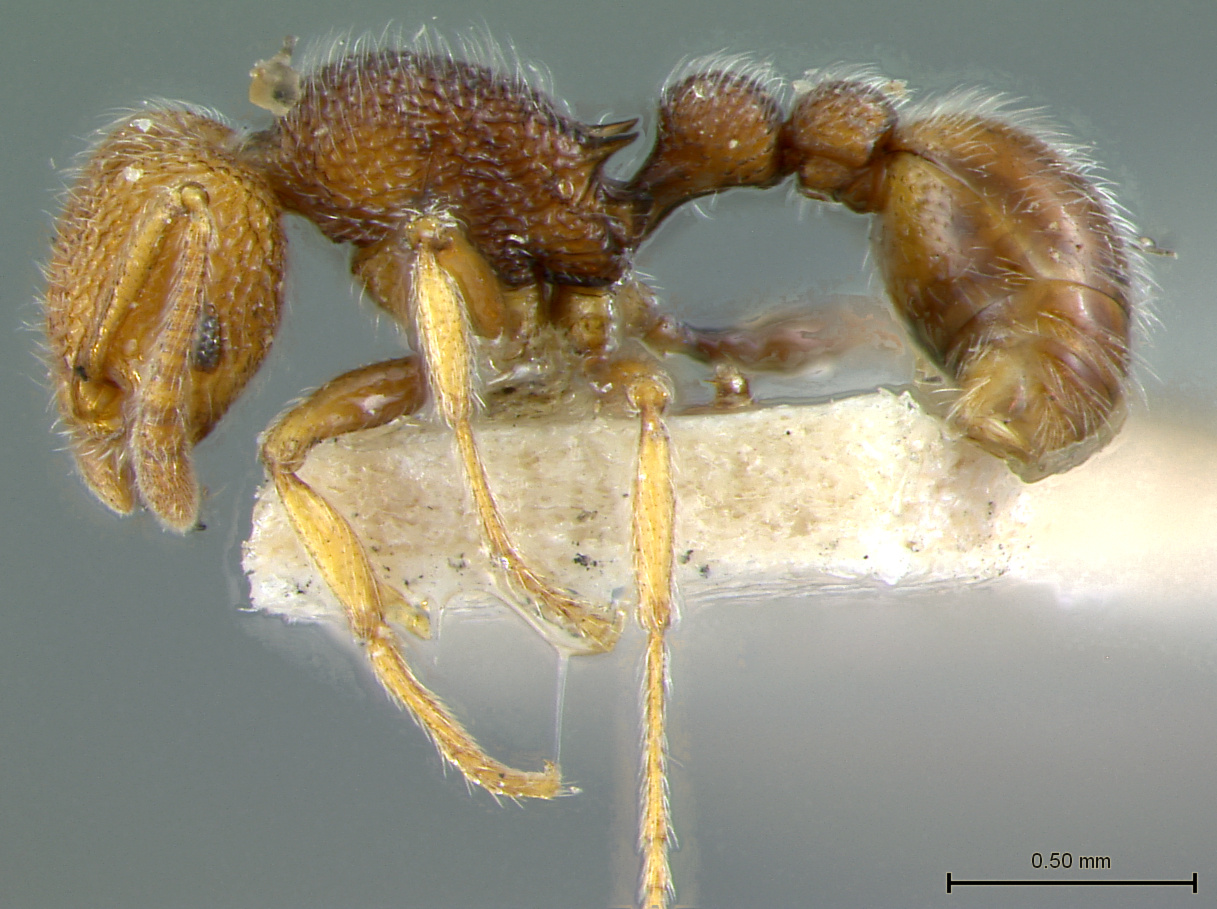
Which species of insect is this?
Triglyphothrix fulviceps
